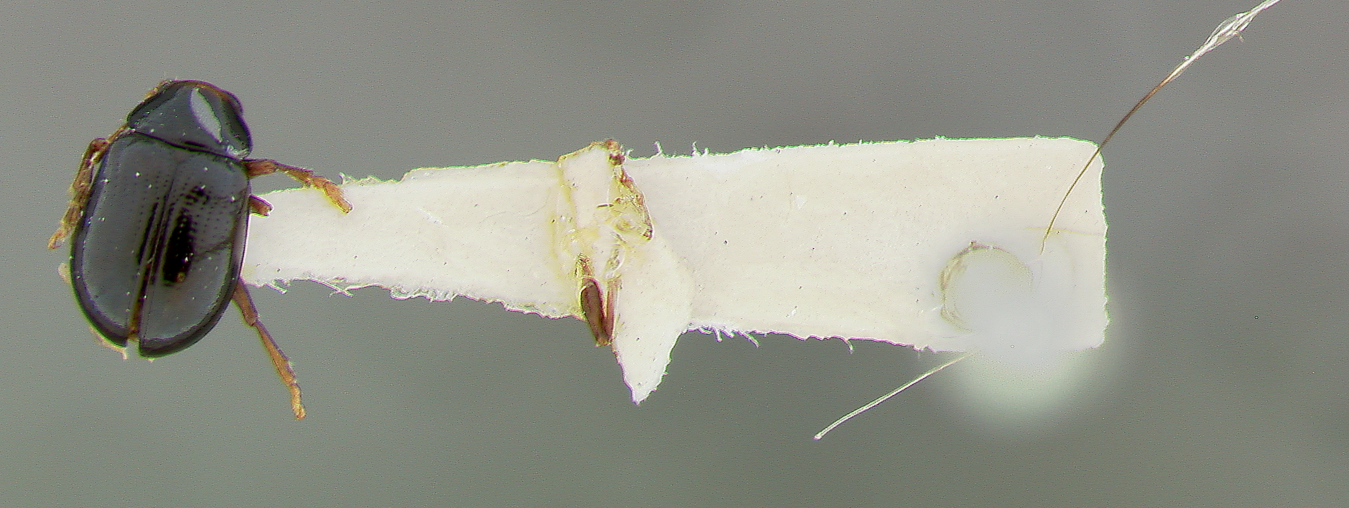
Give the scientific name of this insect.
Metachroma paulum
